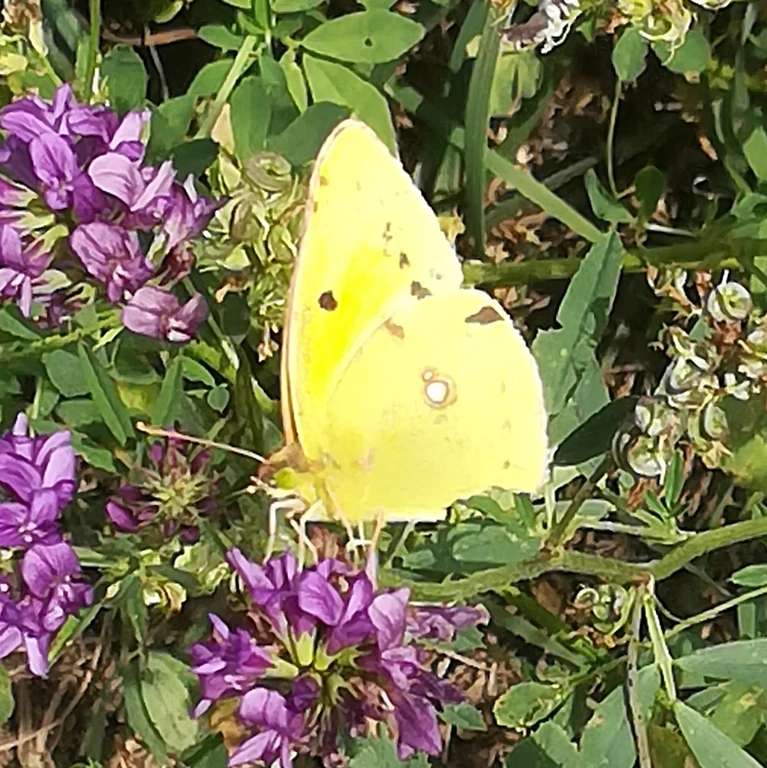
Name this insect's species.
Colias croceus
